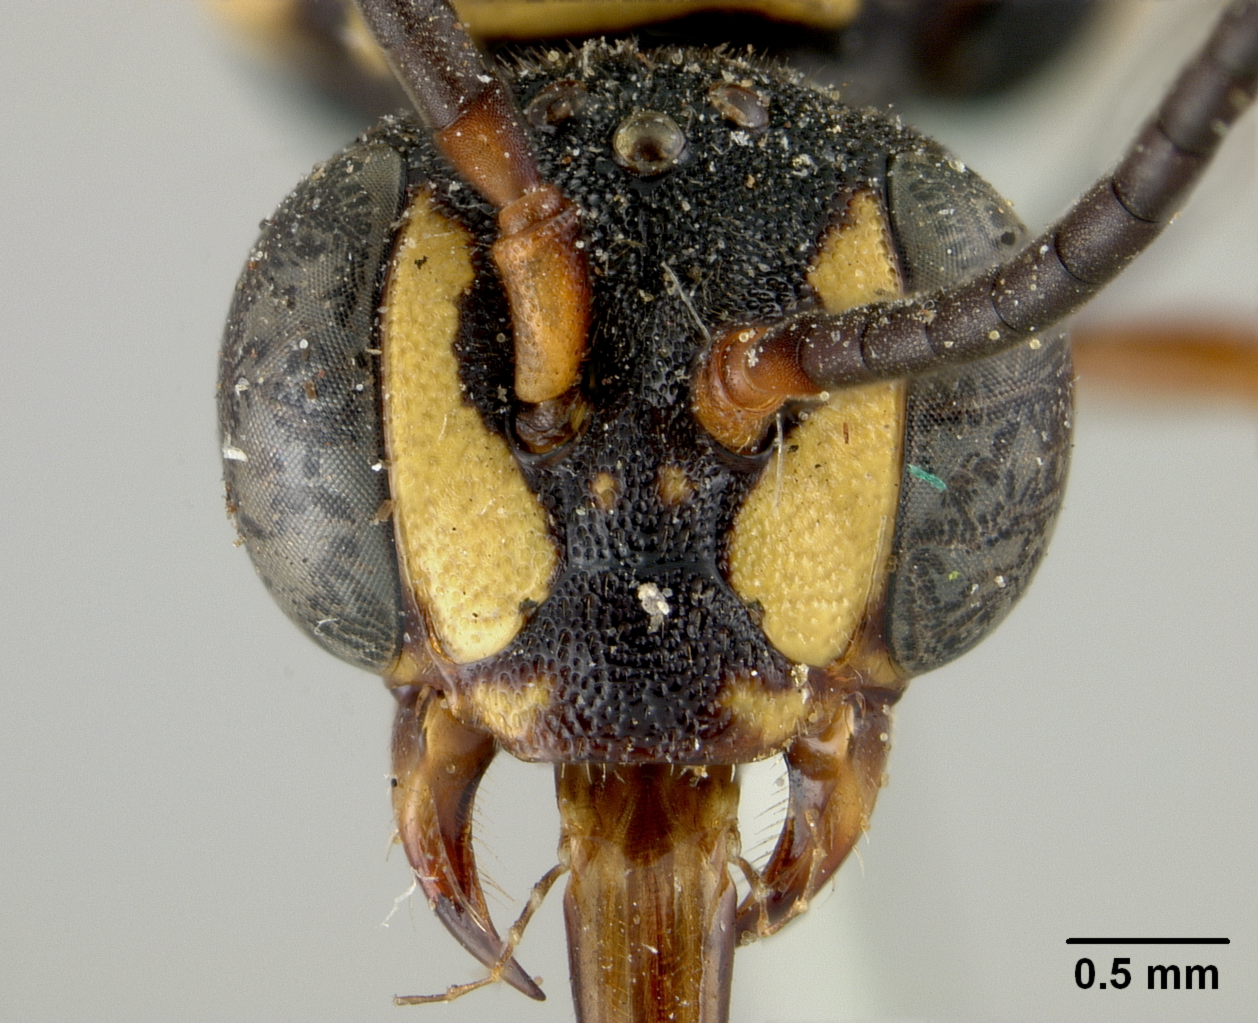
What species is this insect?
Nomada graenicheri
